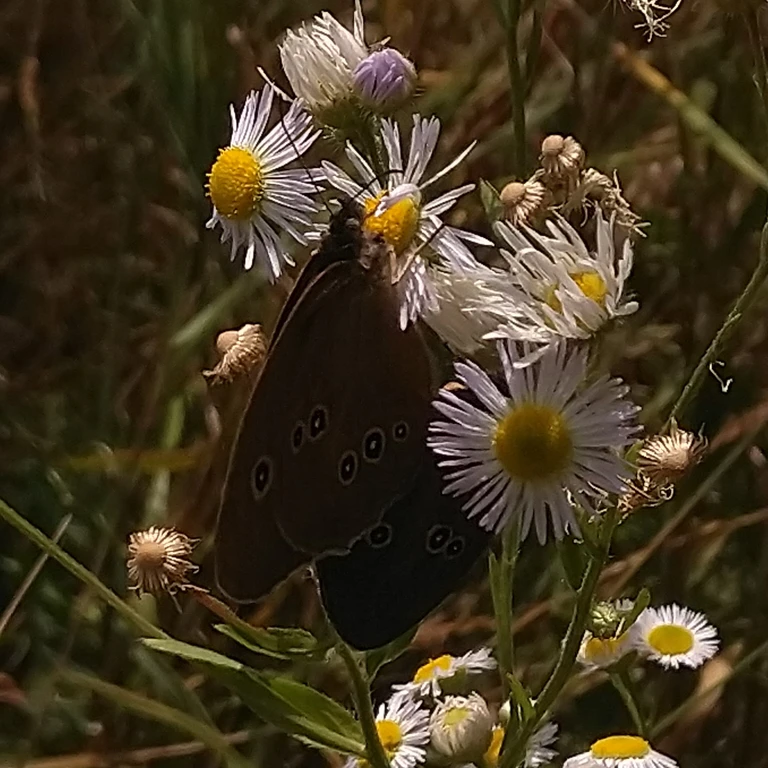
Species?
Aphantopus hyperantus
